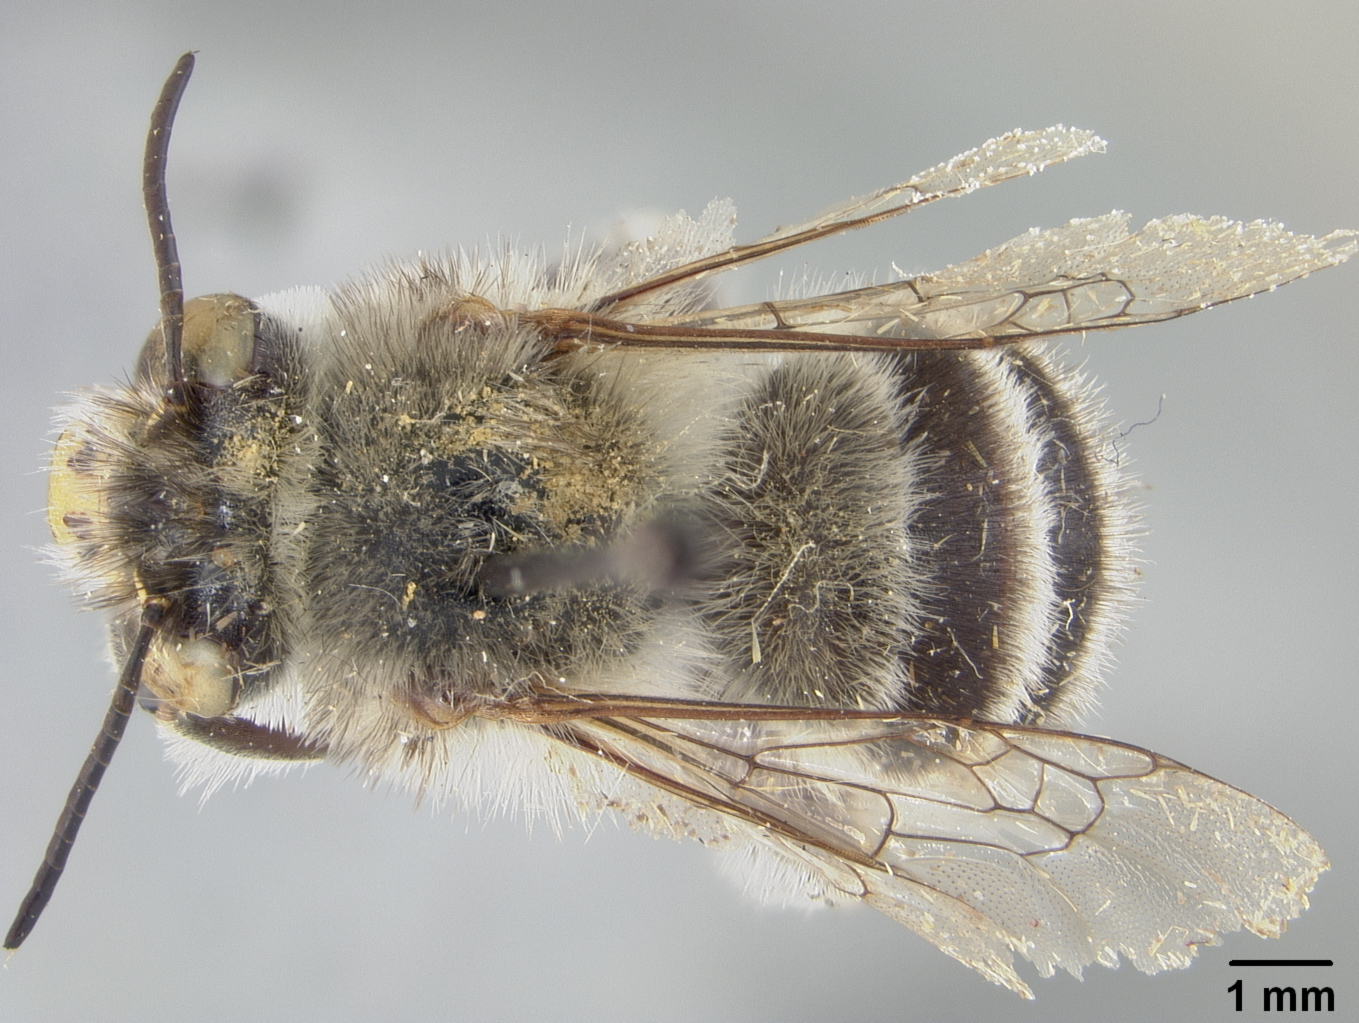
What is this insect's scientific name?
Anthophora vulpina
